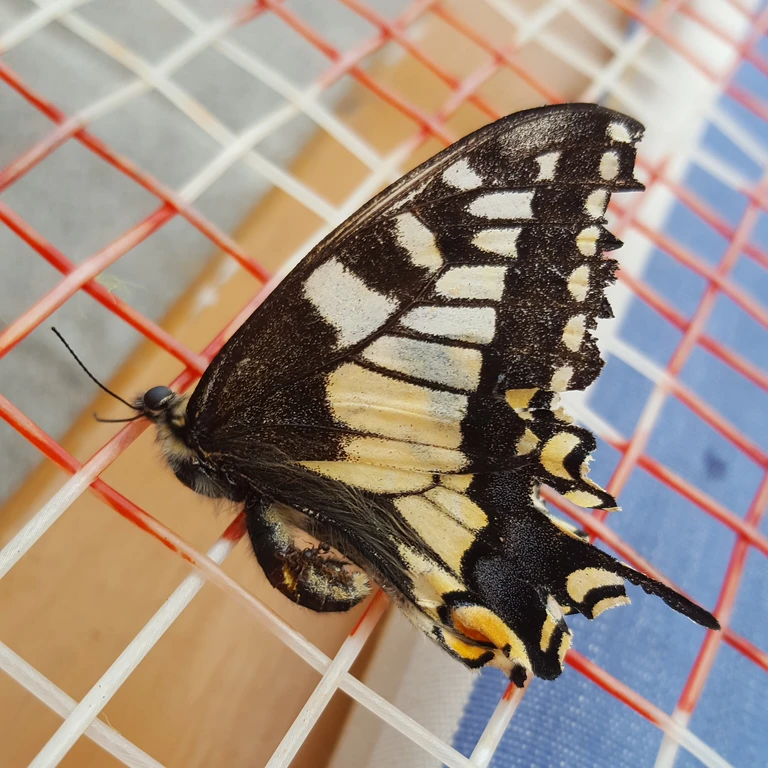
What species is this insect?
Papilio machaon
